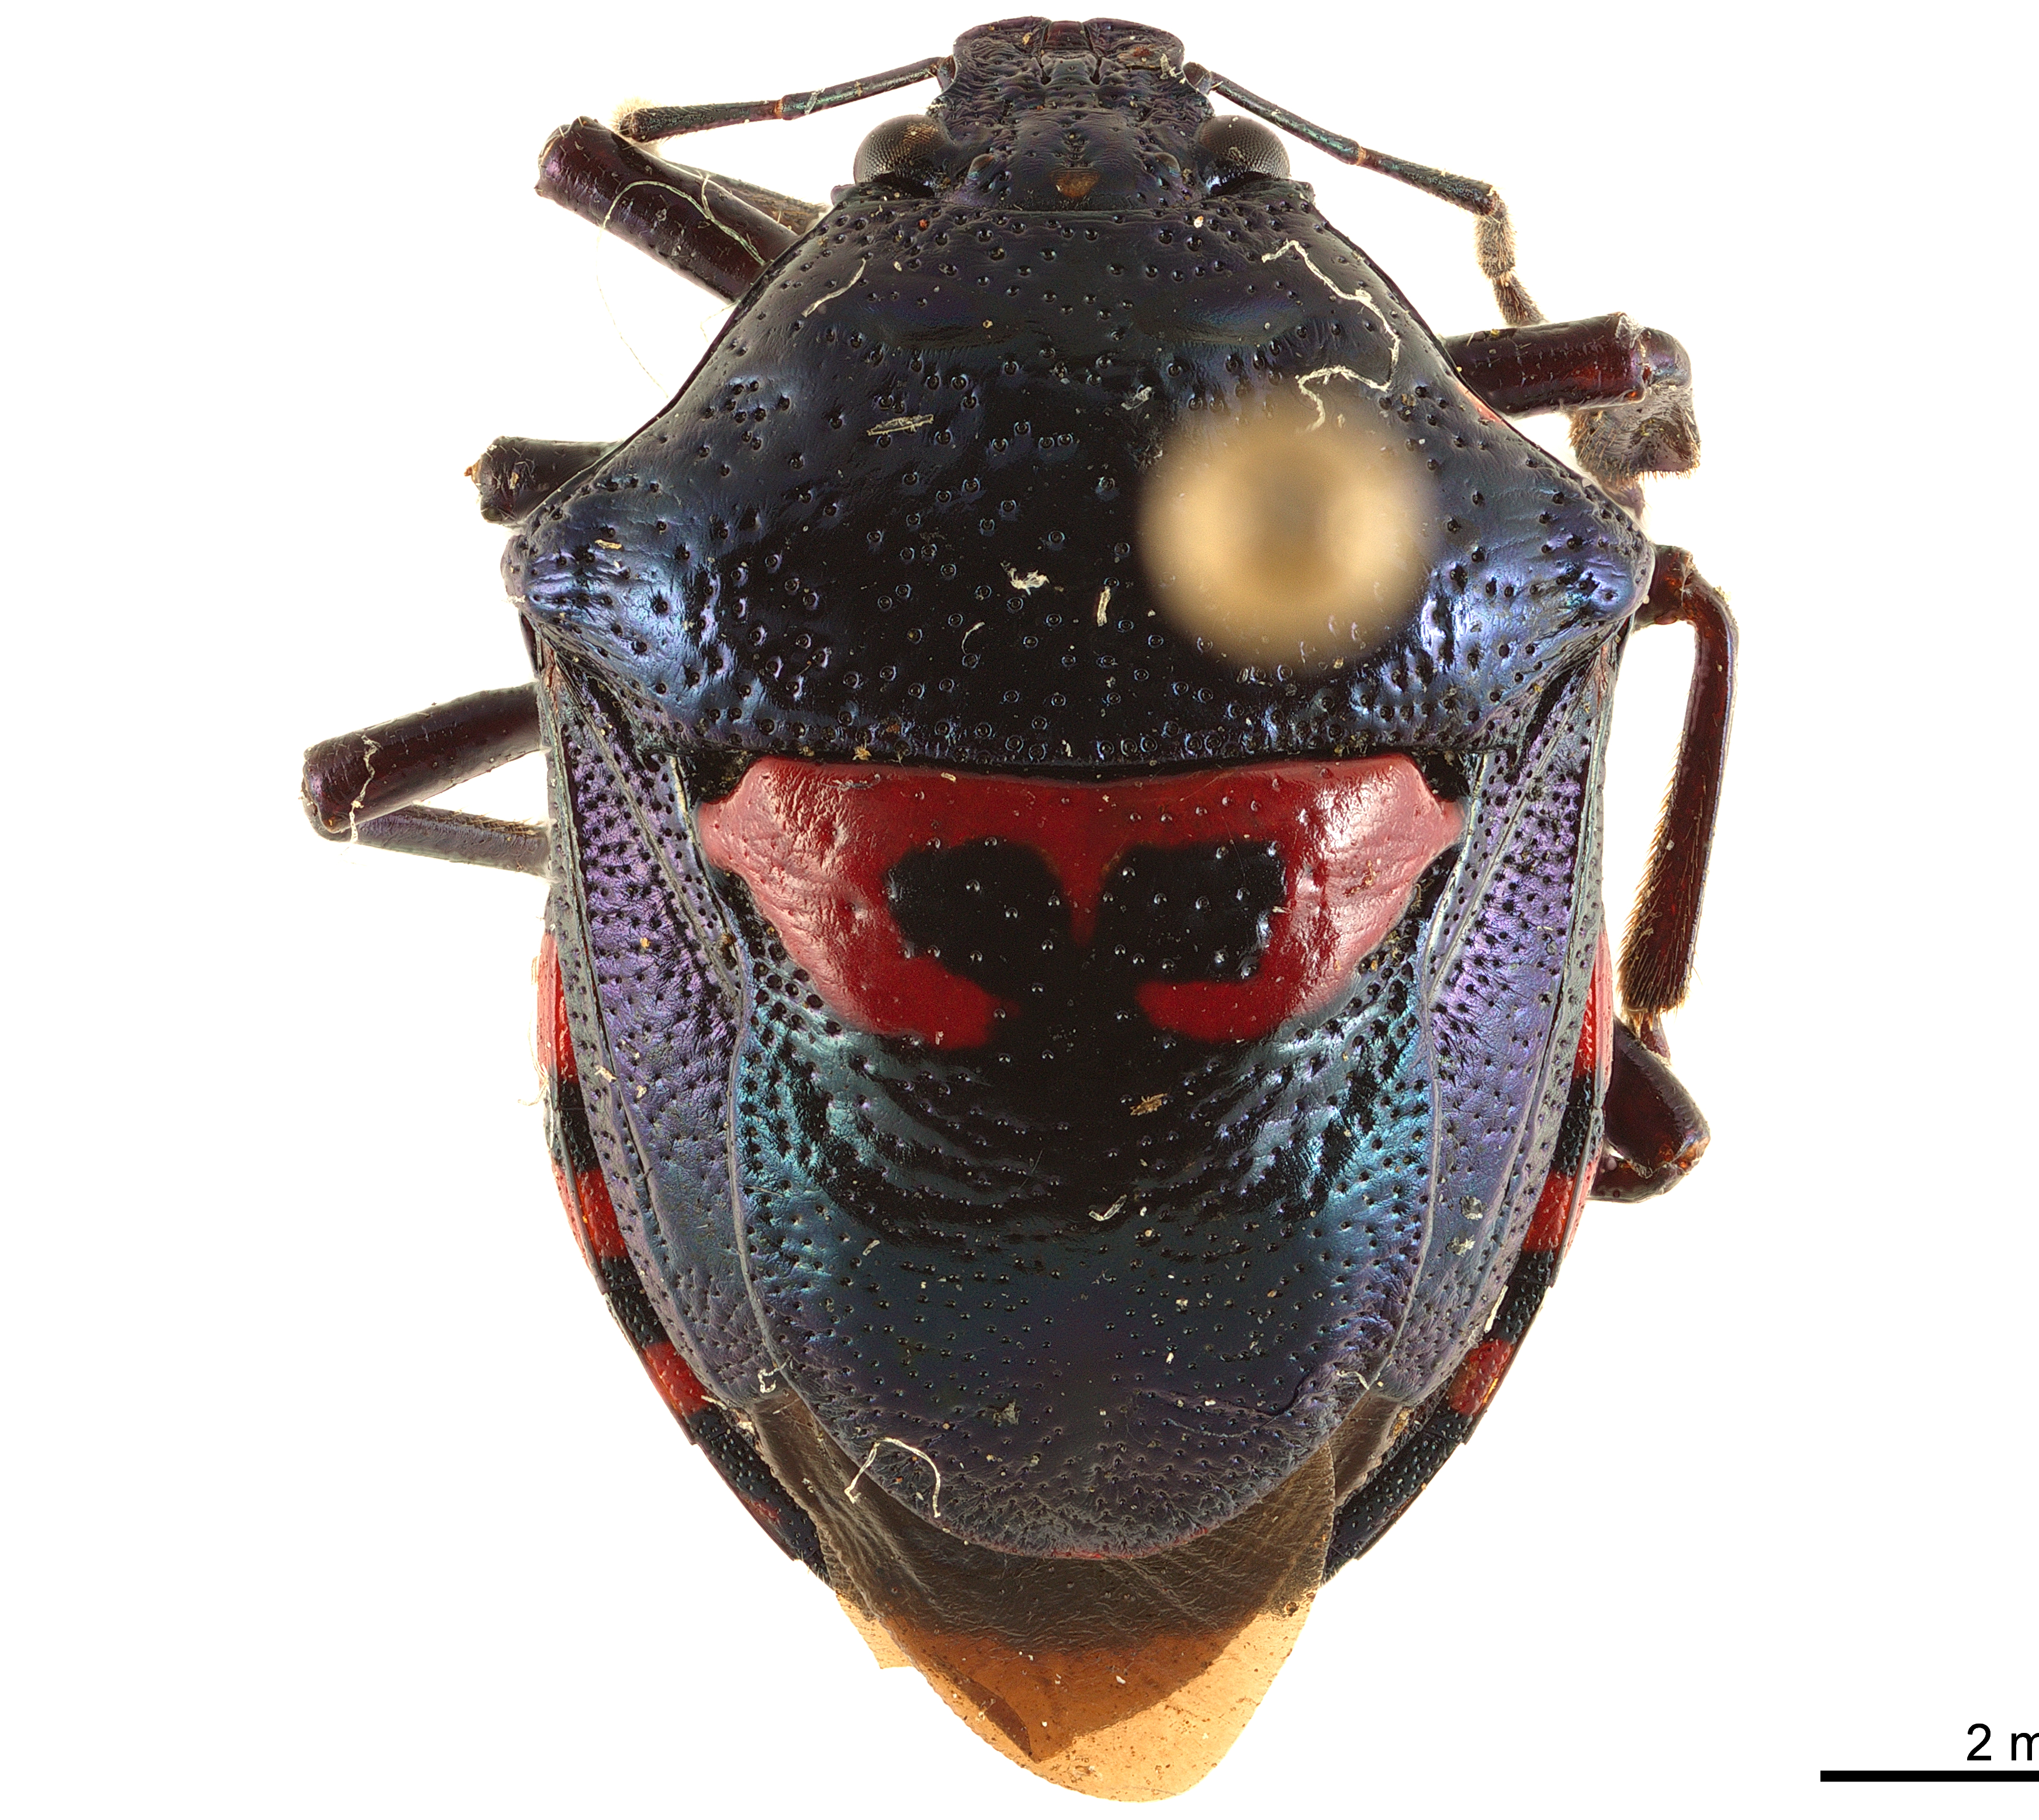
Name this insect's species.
Stiretrus anchorago
